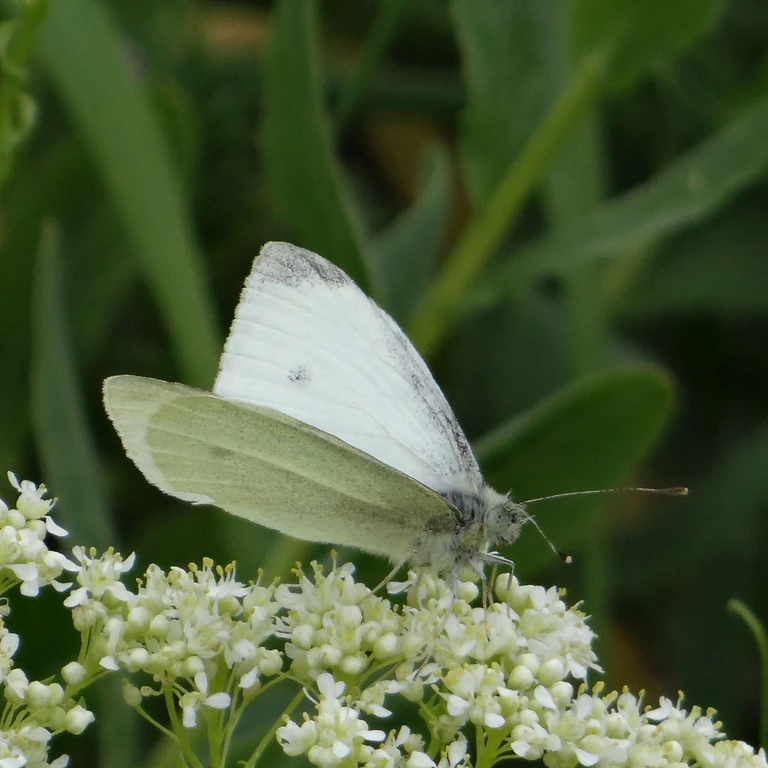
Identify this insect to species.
Pieris rapae
